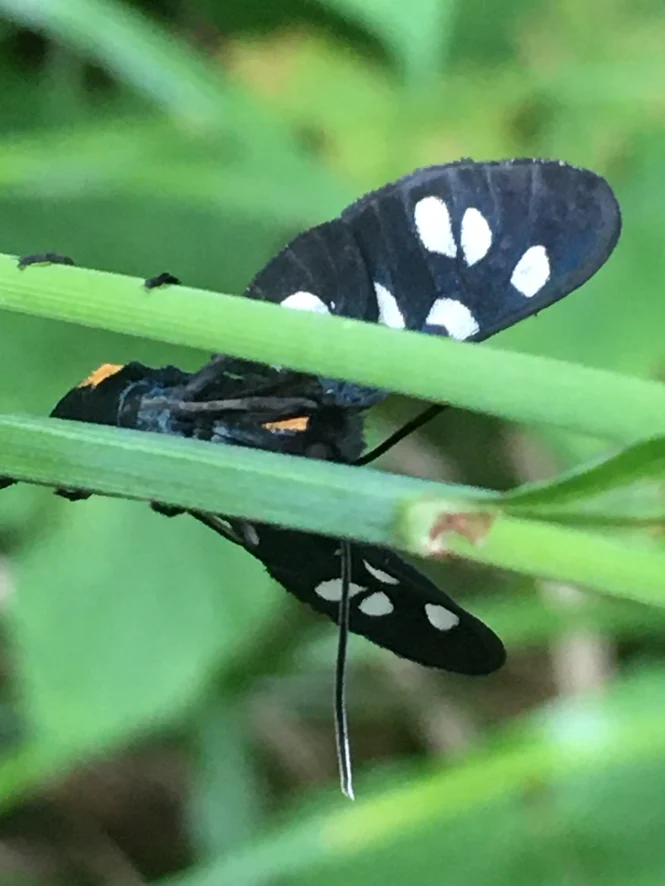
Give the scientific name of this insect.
Amata phegea
